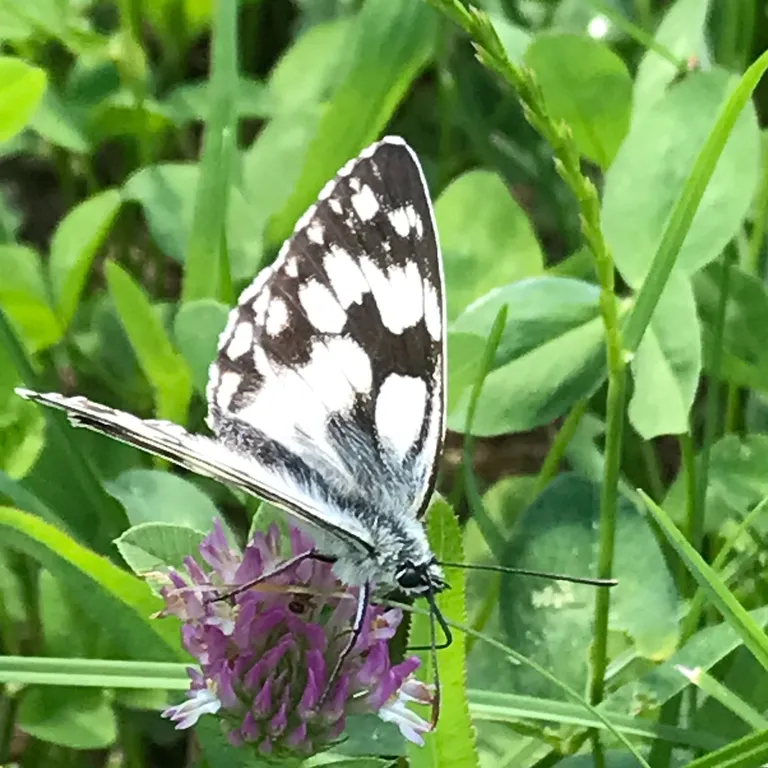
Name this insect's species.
Melanargia galathea
